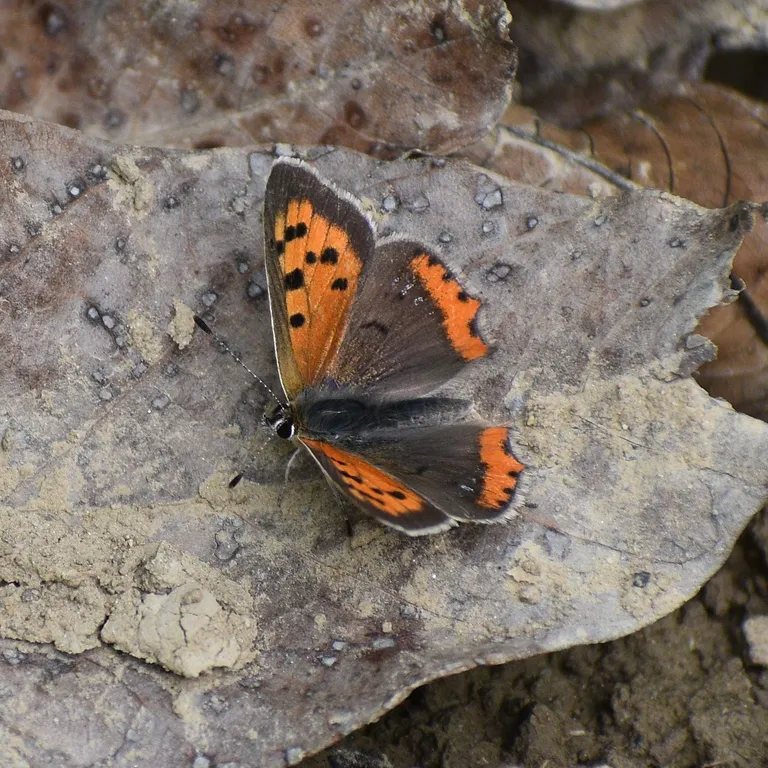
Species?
Lycaena phlaeas
